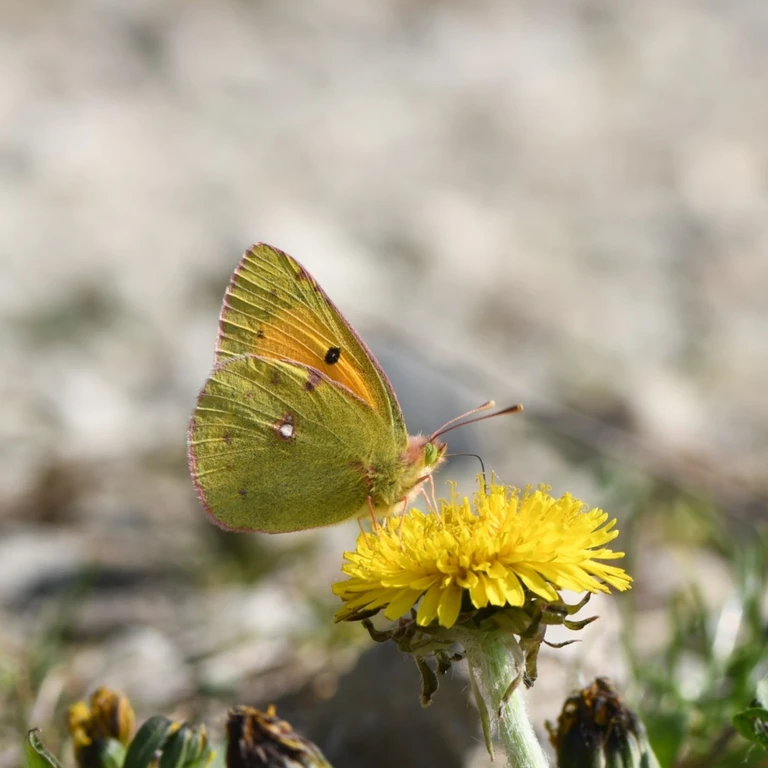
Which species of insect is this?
Colias croceus
